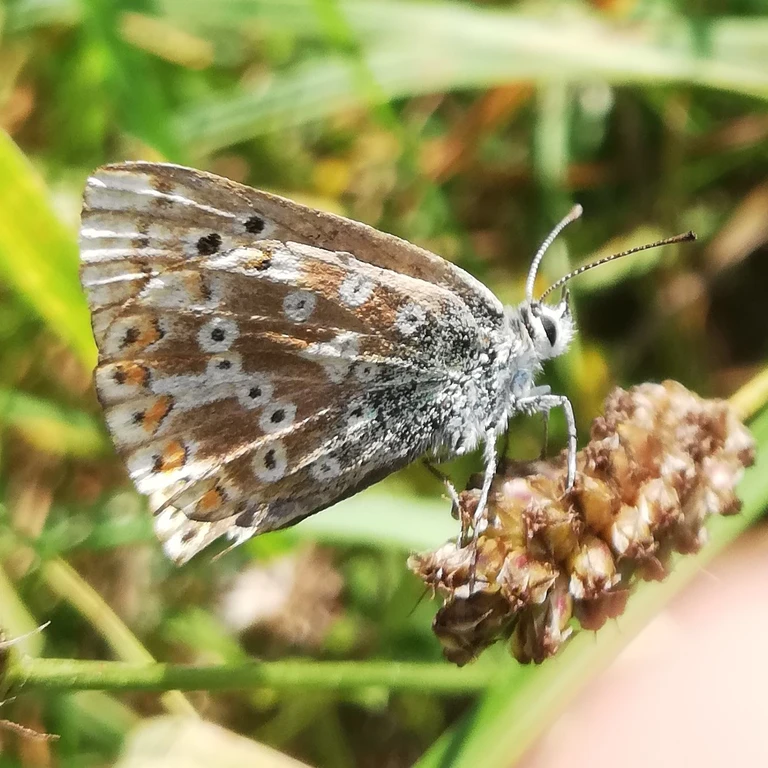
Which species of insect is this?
Lysandra coridon
